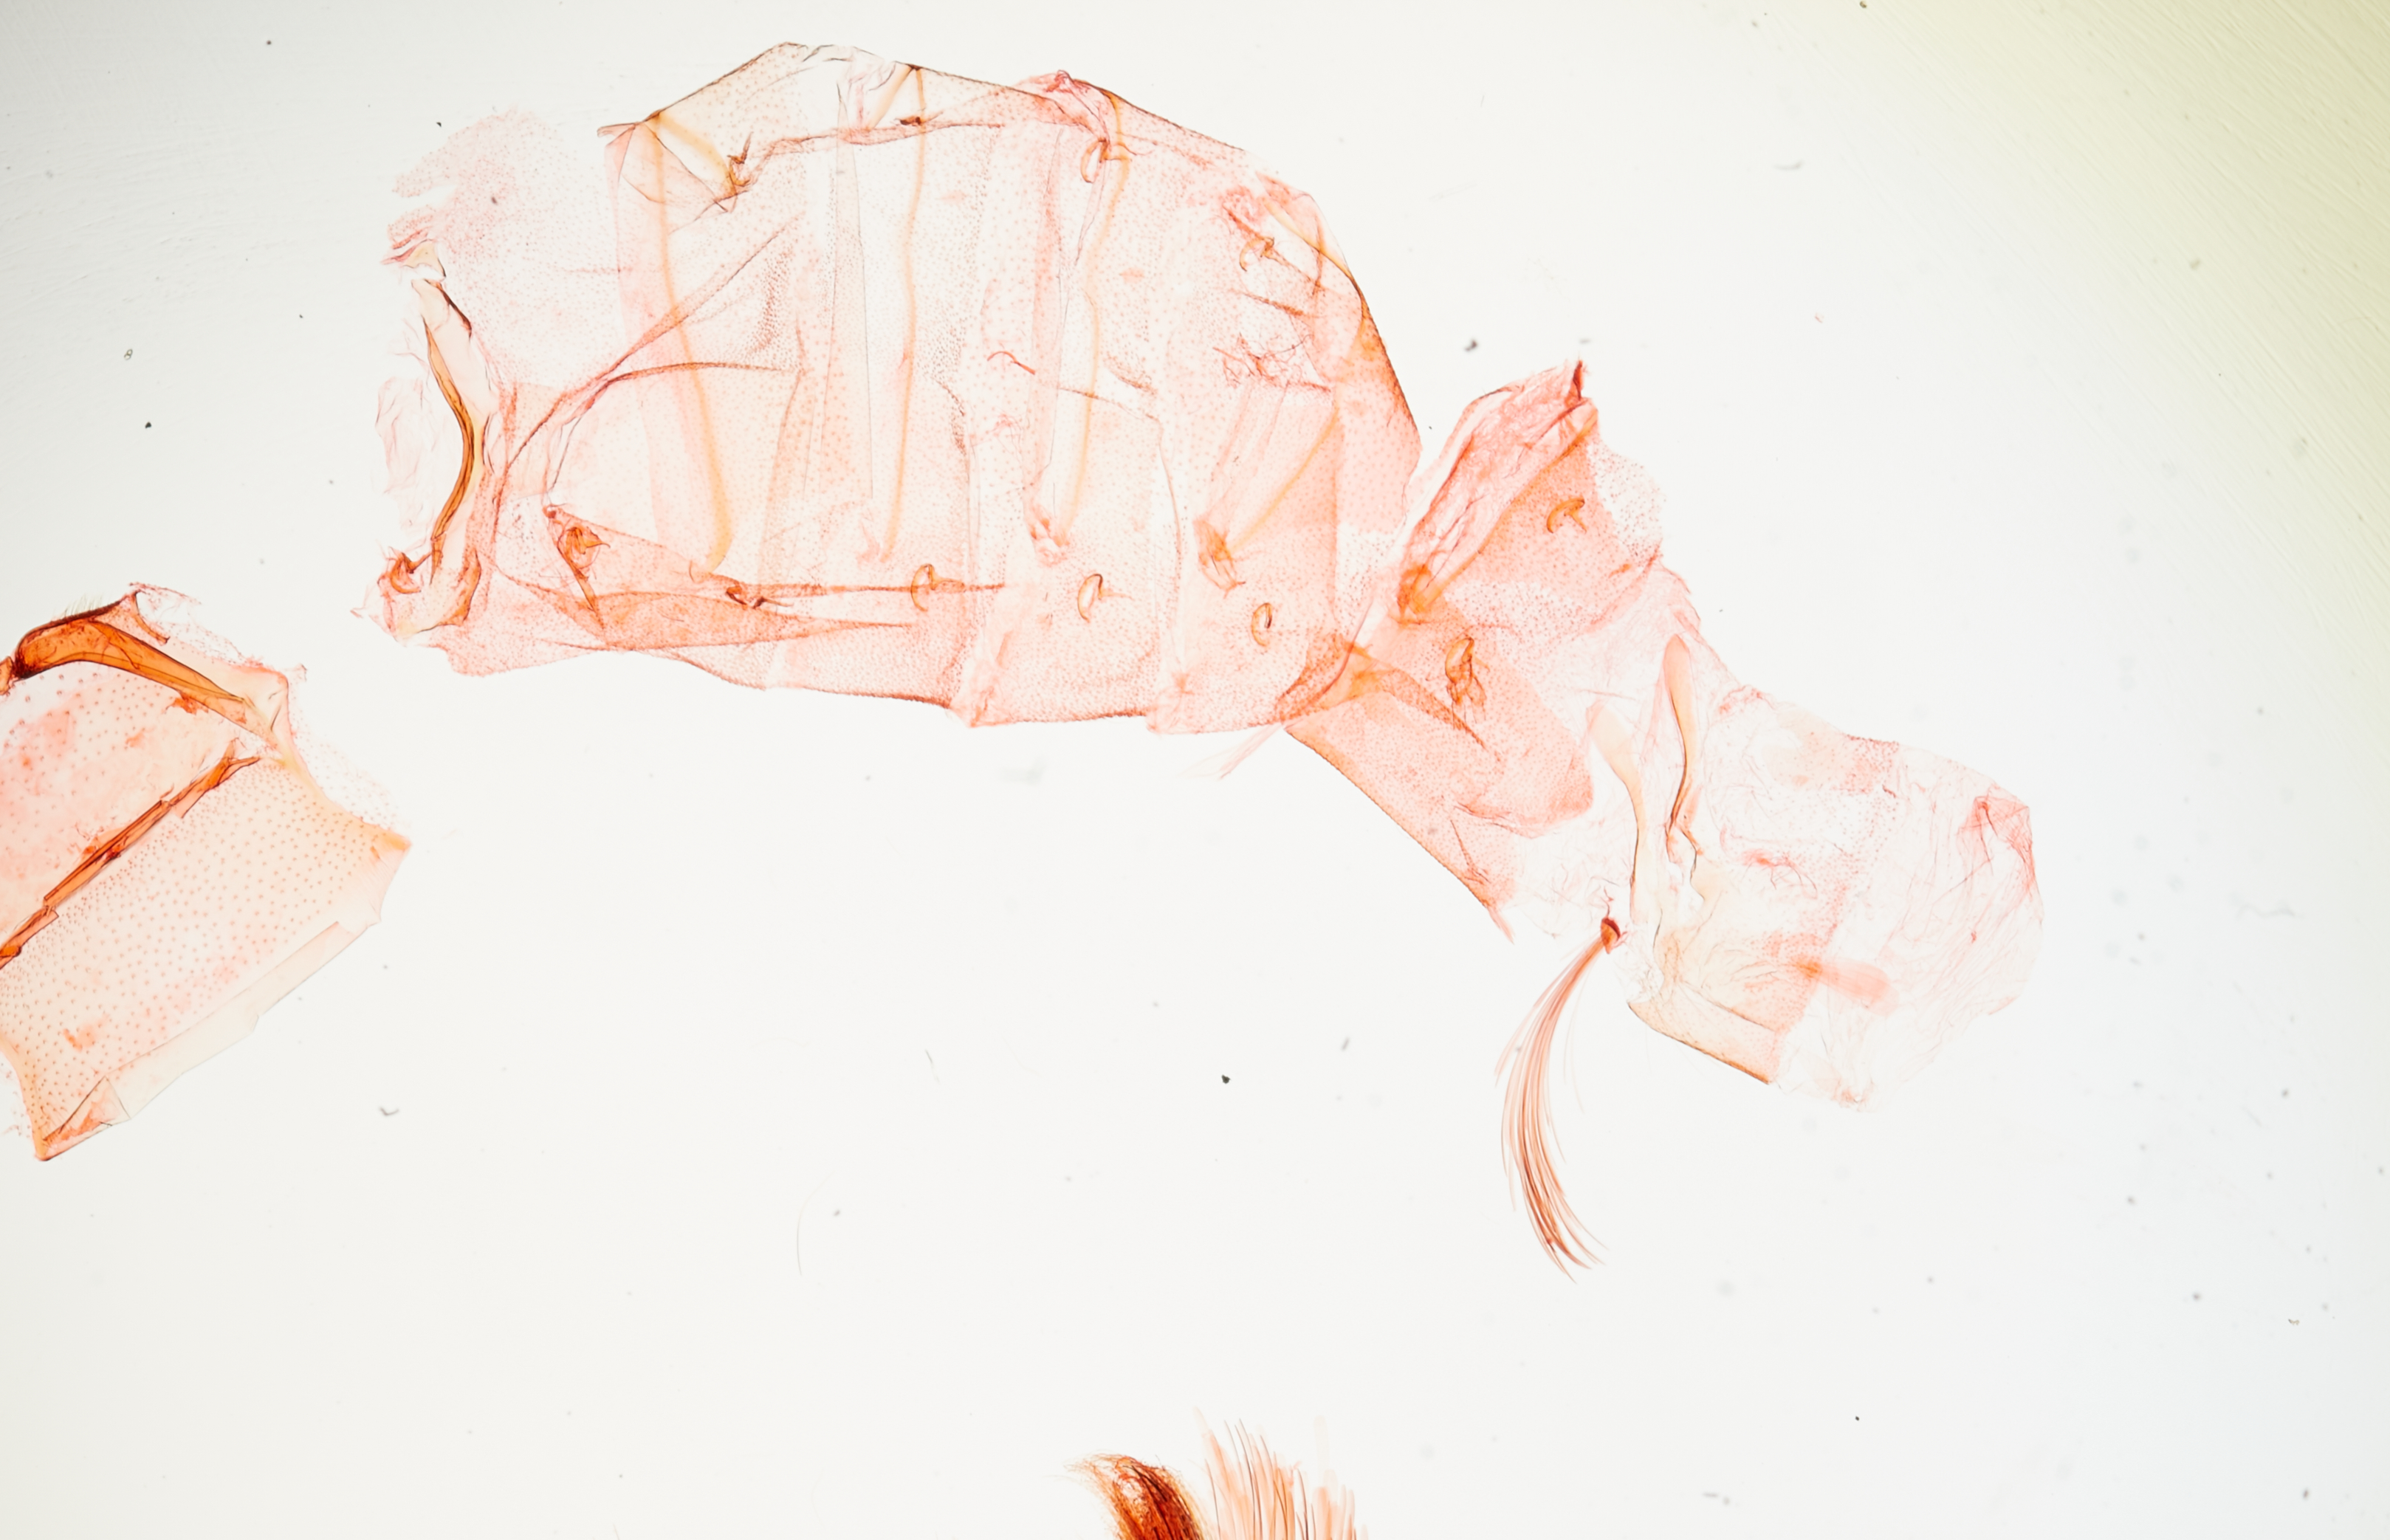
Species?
Stenoma lactis (also Chlamydastis lactis)
